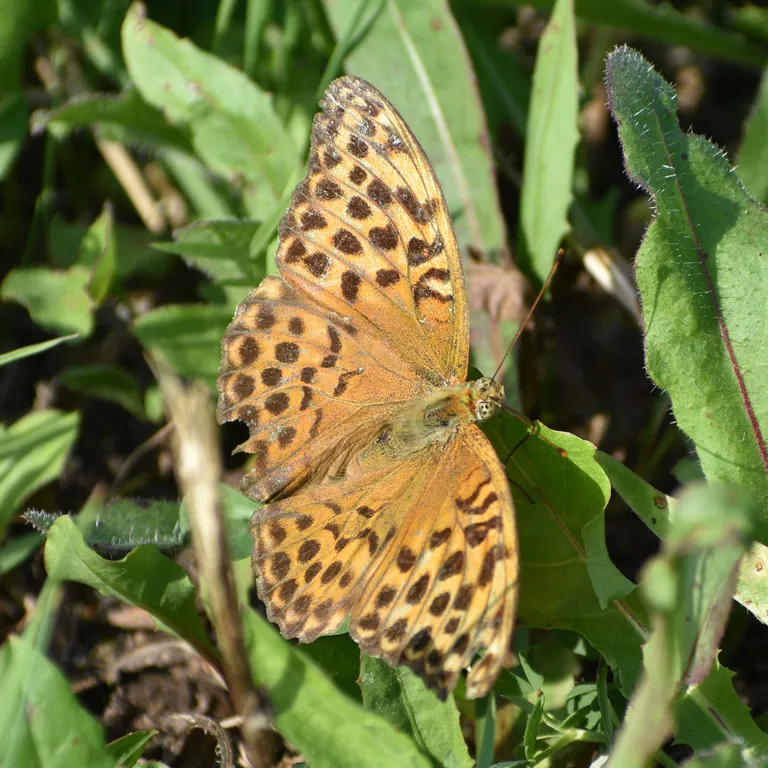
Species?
Argynnis paphia
